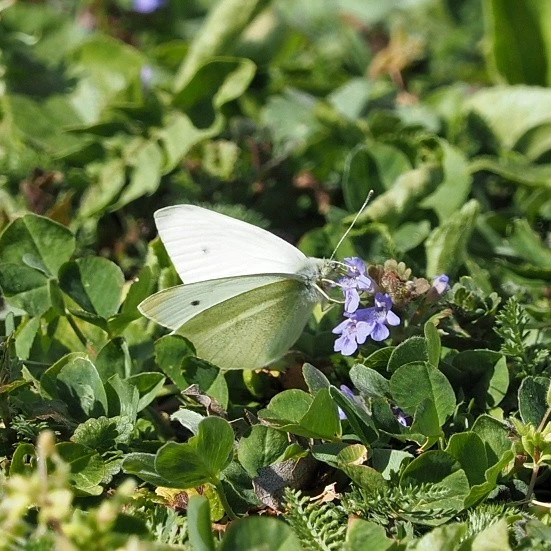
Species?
Pieris rapae
